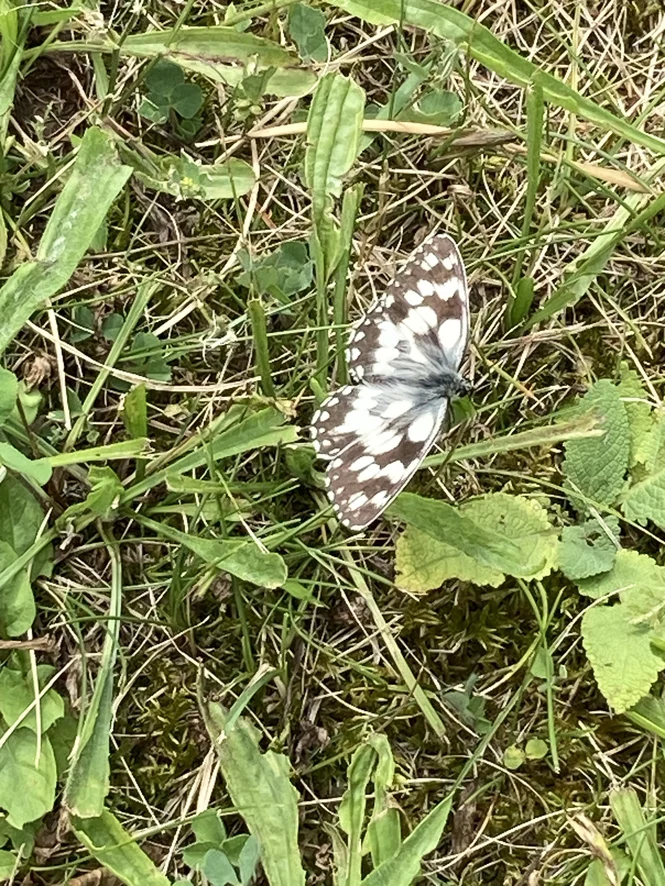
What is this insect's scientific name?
Melanargia galathea
